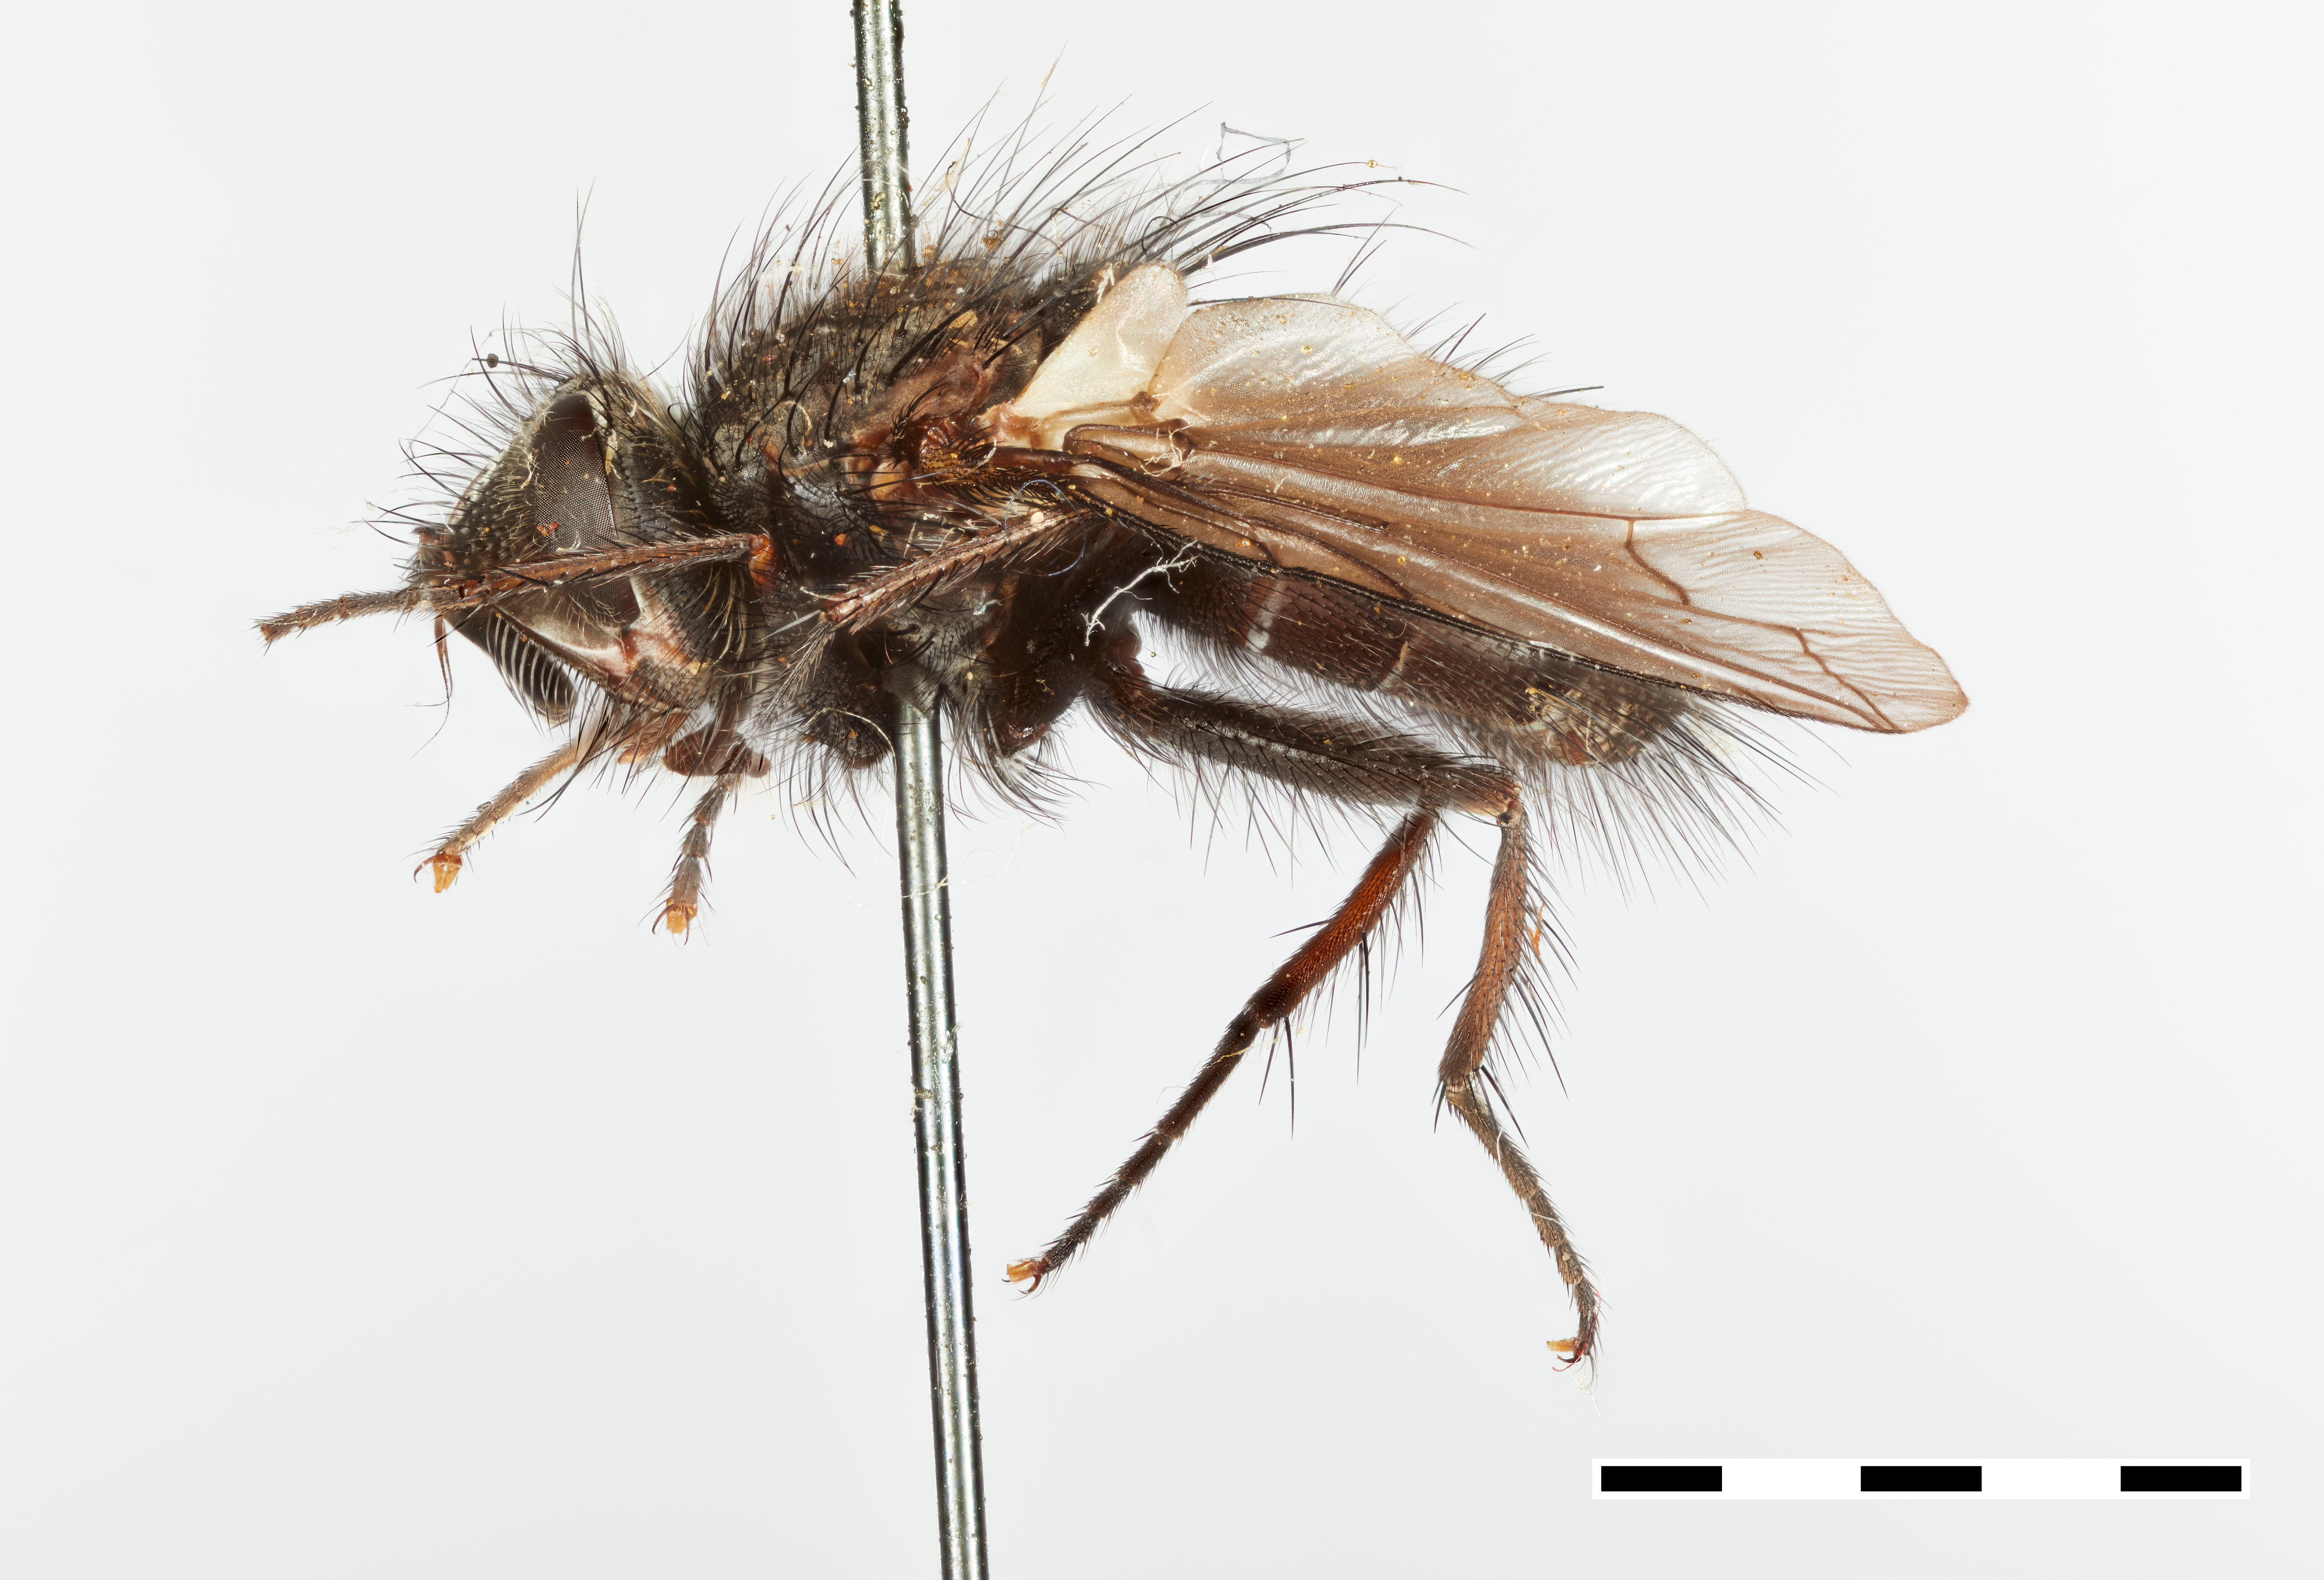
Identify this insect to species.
Phorocera setifrons
